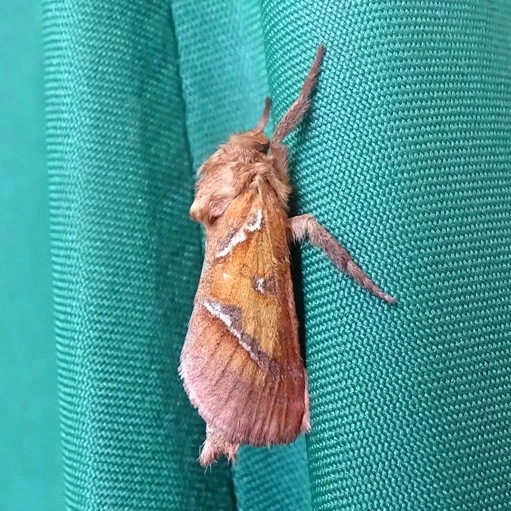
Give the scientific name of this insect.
Triodia sylvina
